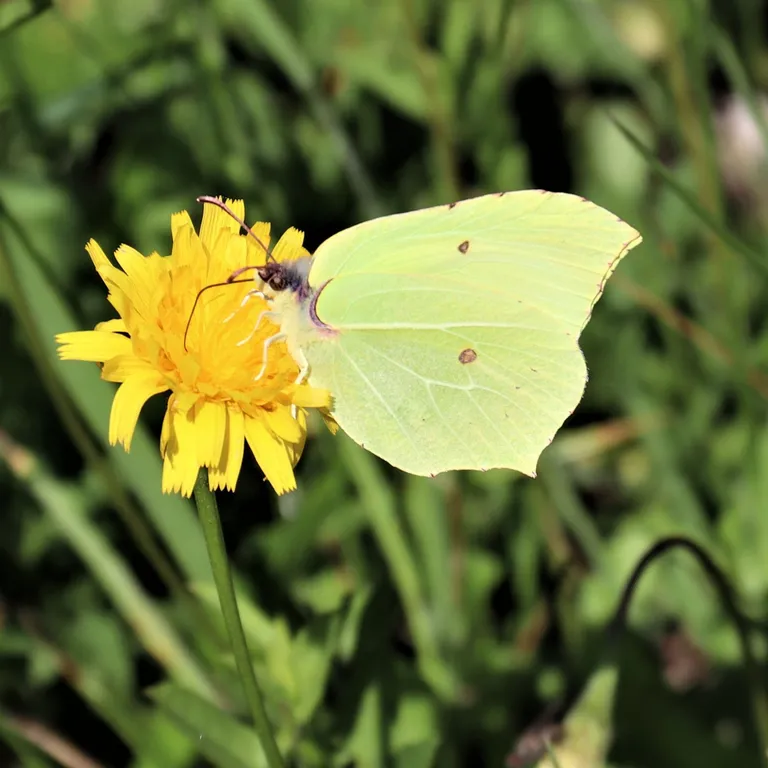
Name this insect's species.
Gonepteryx rhamni
